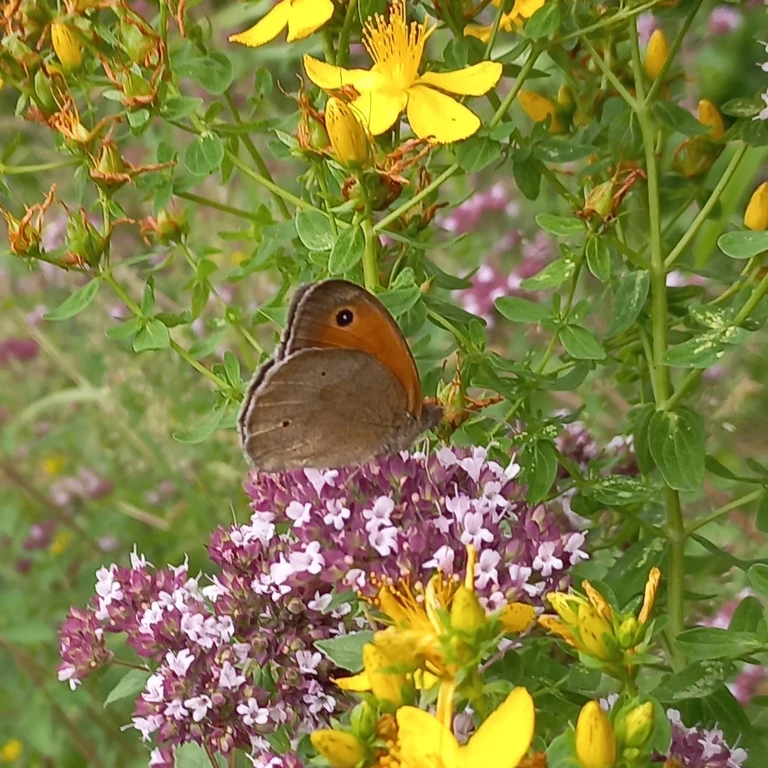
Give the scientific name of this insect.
Maniola jurtina
